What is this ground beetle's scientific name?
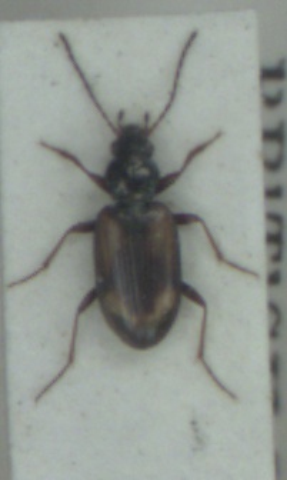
Bembidion femoratum
